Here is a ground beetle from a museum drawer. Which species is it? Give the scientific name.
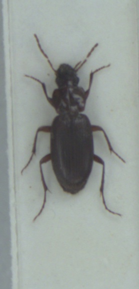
Platyderus depressus
